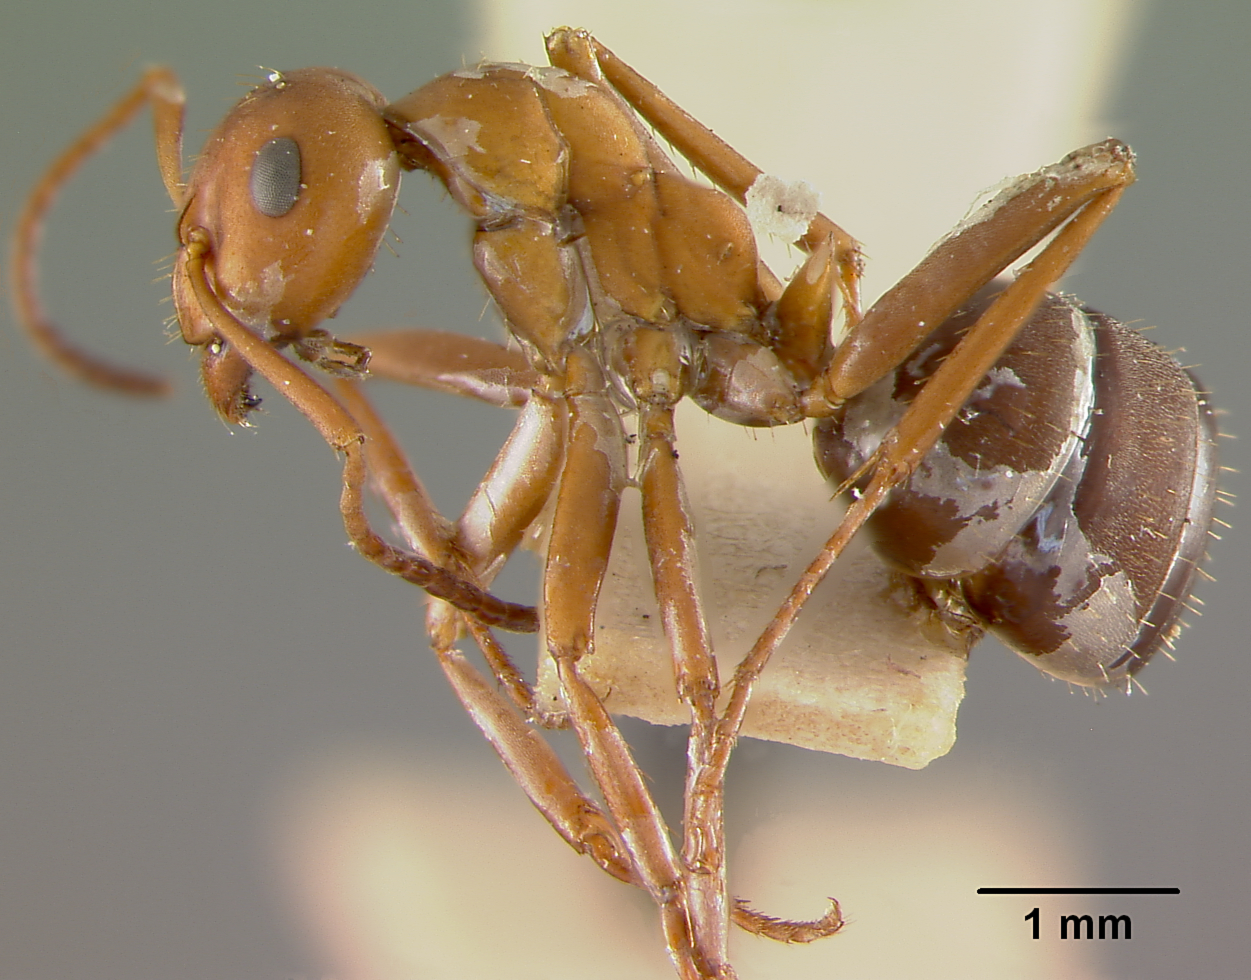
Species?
Formica microgyna
